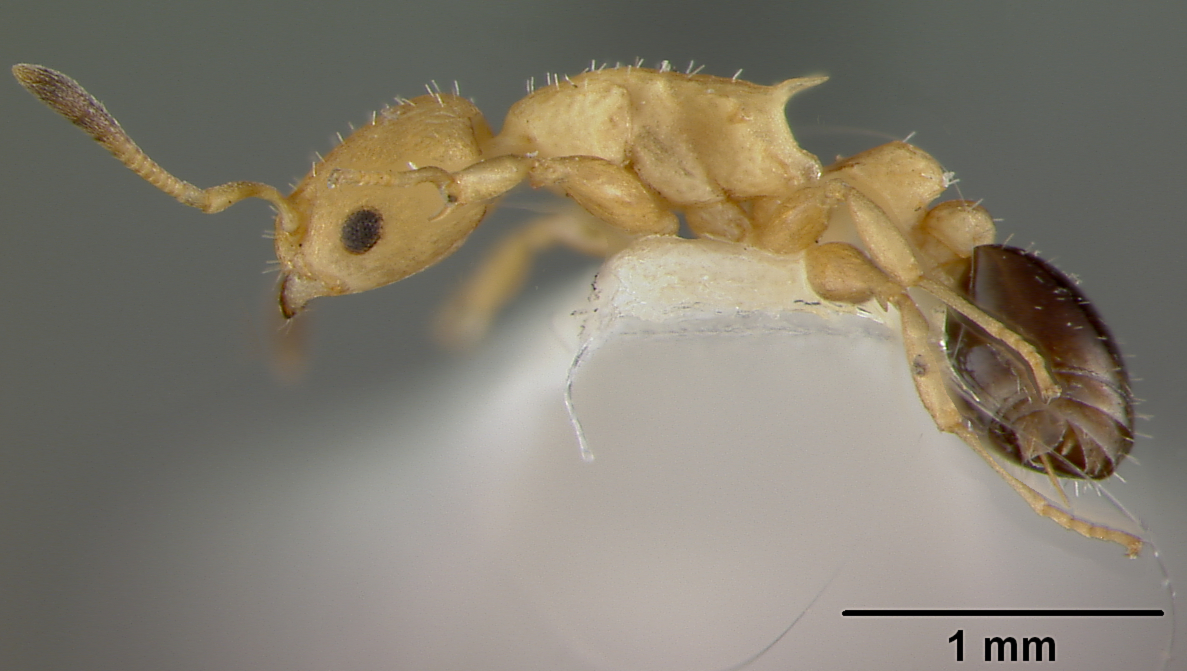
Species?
Leptothorax itinerans
